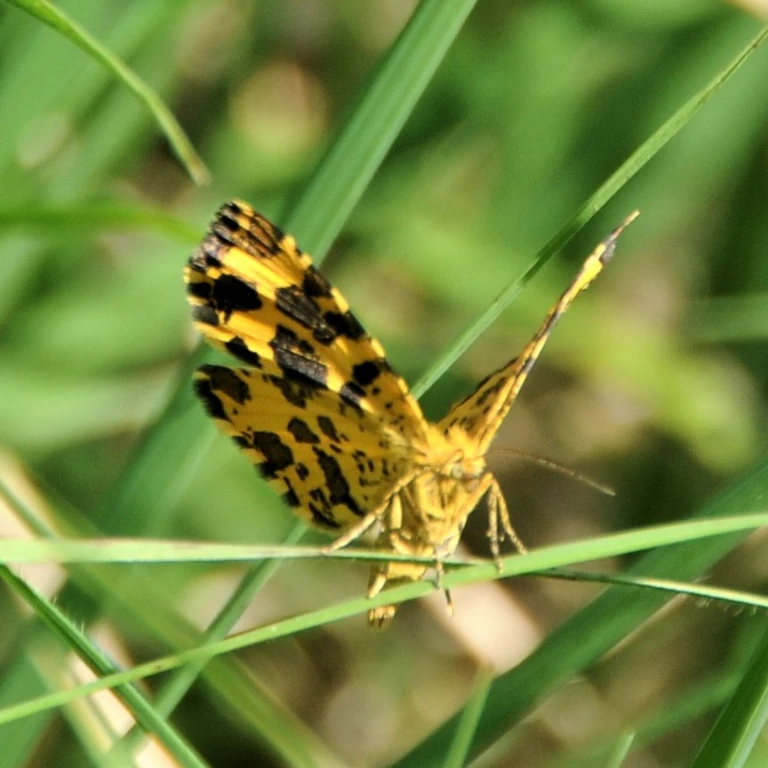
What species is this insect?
Pseudopanthera macularia
